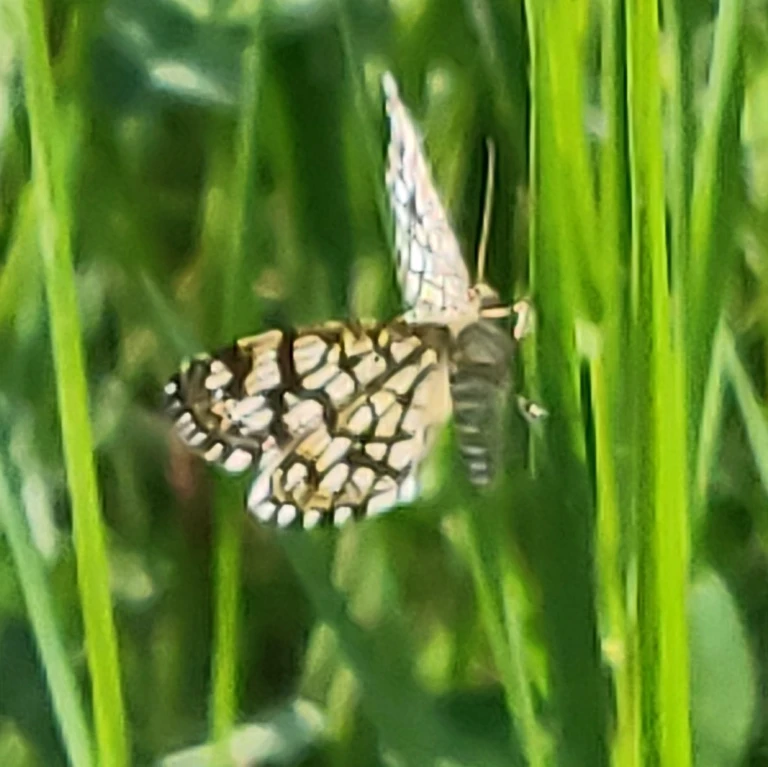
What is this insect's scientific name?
Chiasmia clathrata
